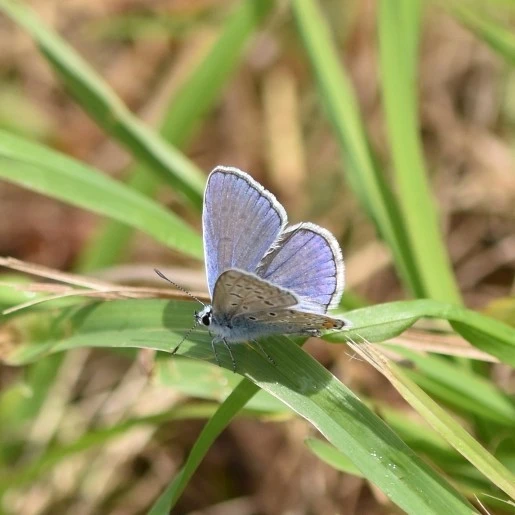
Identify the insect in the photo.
Polyommatus icarus
